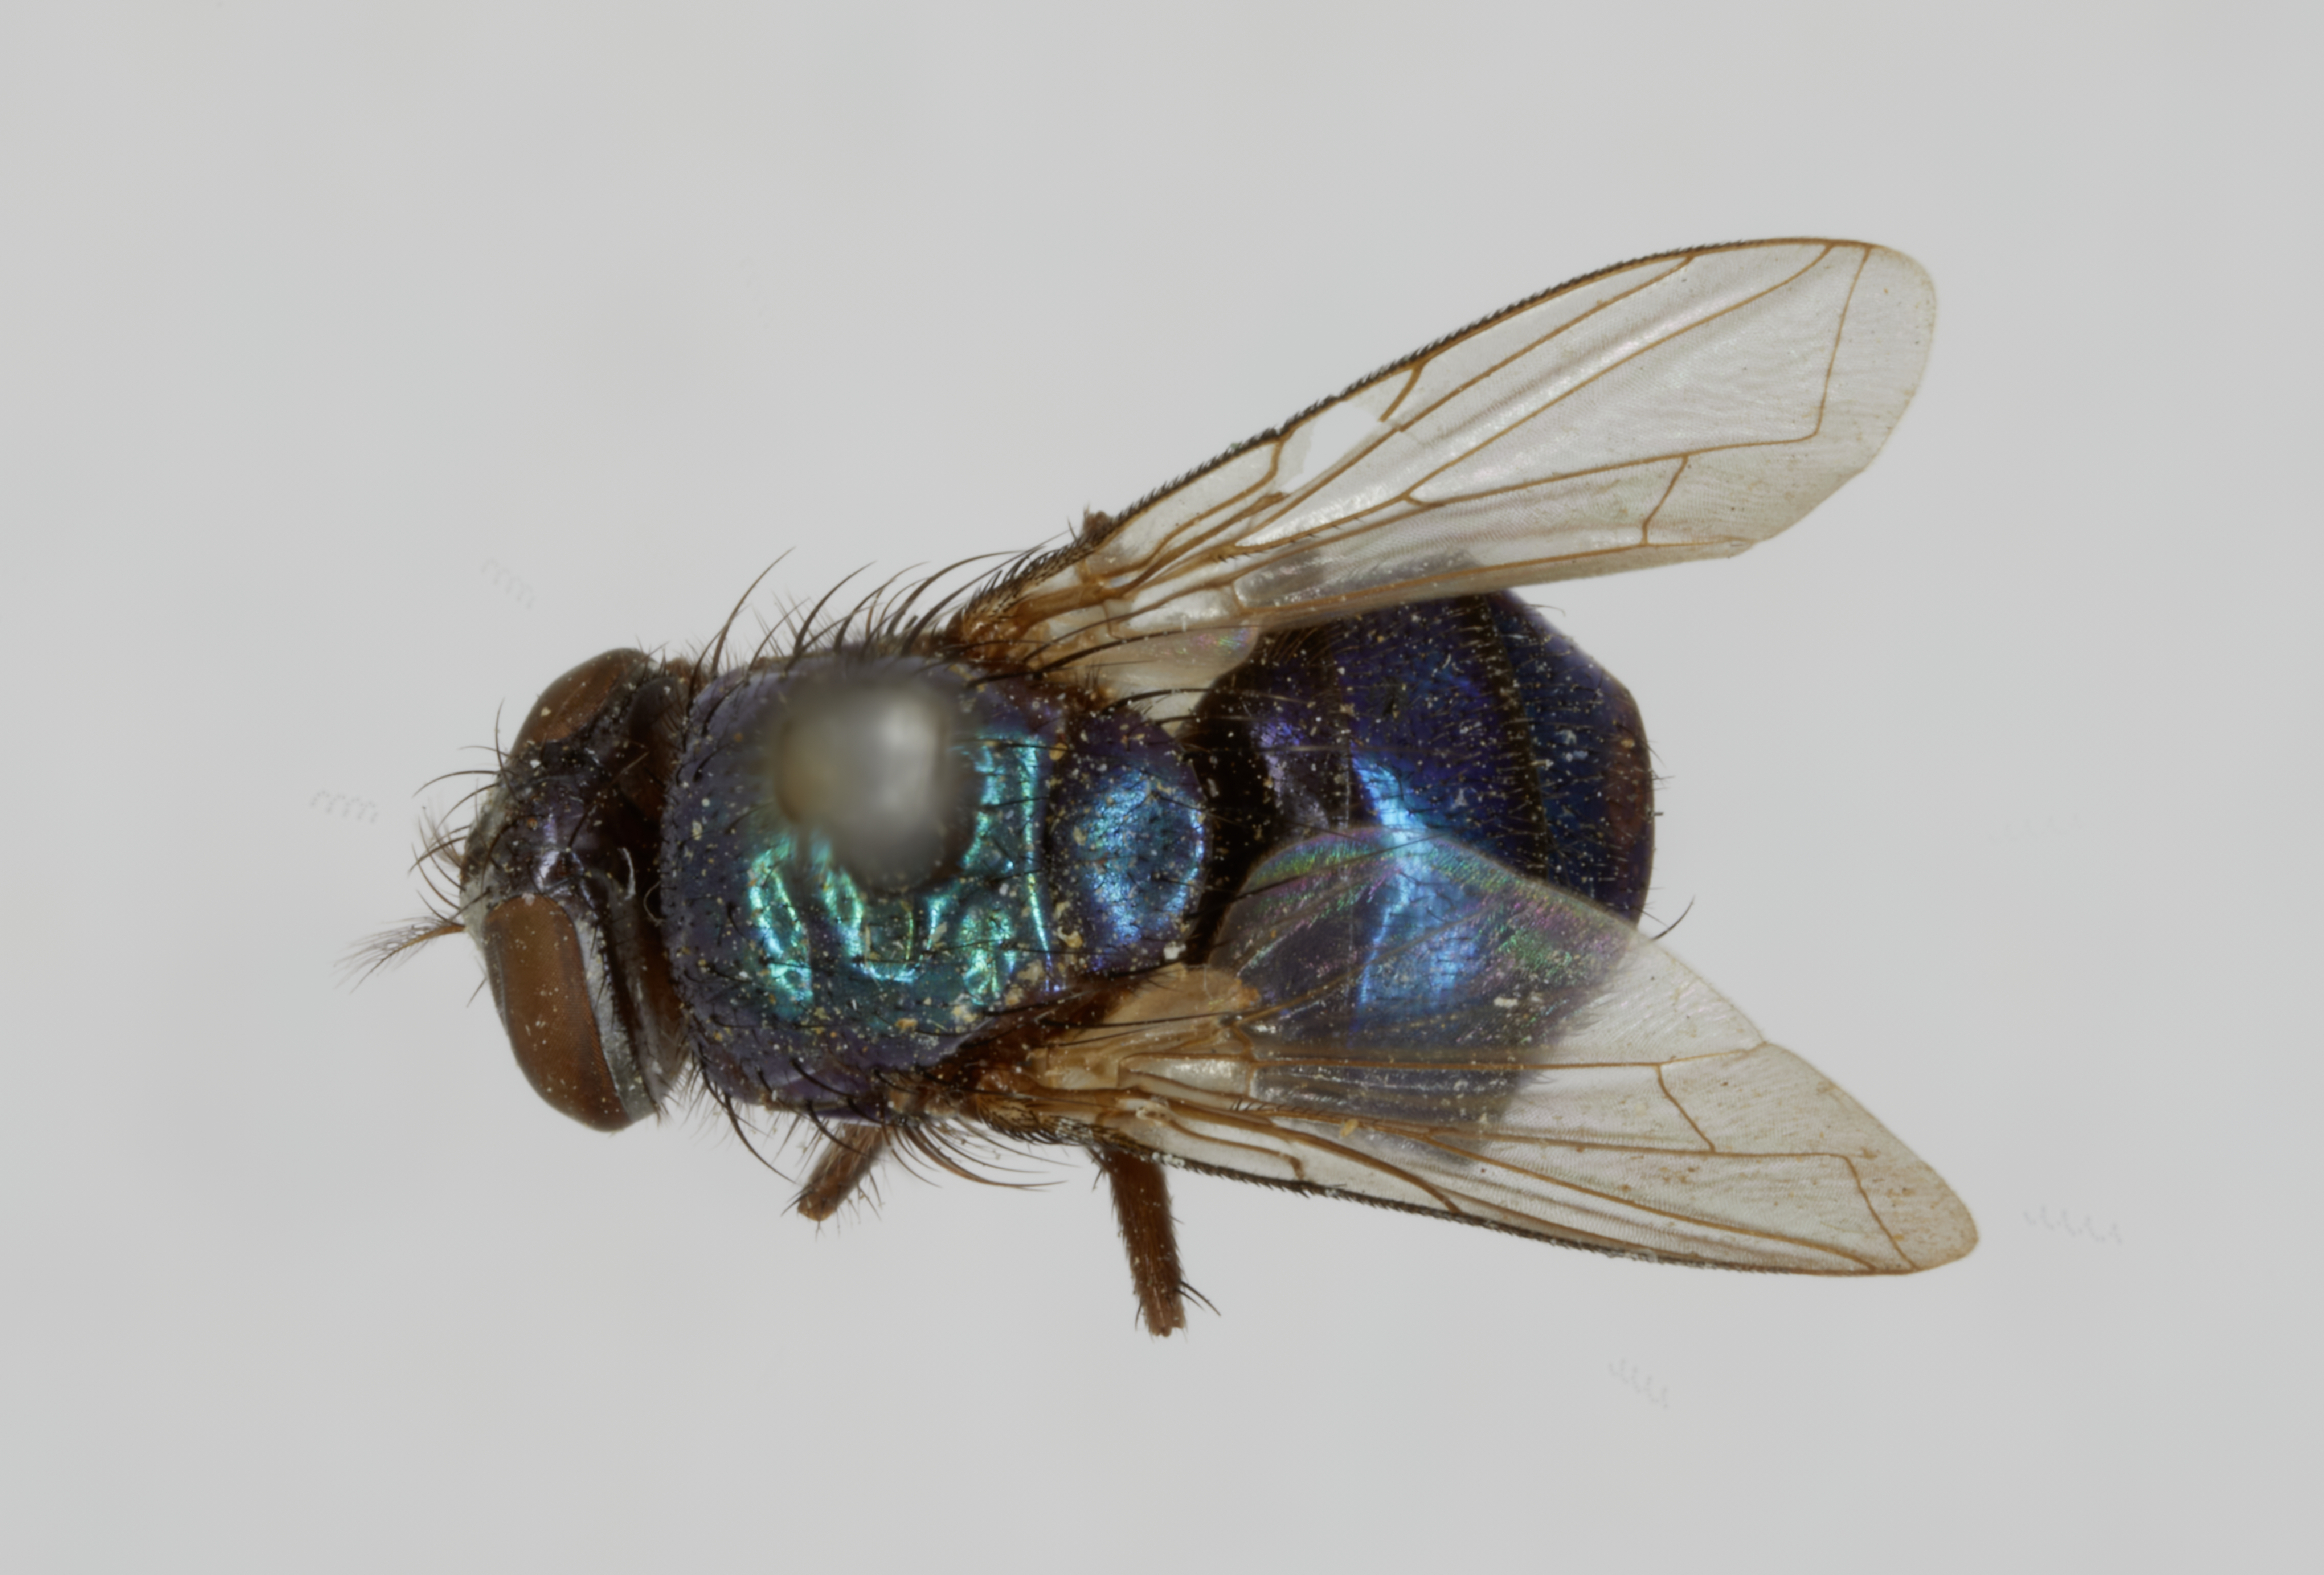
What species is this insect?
Hemipyrellia curriei
